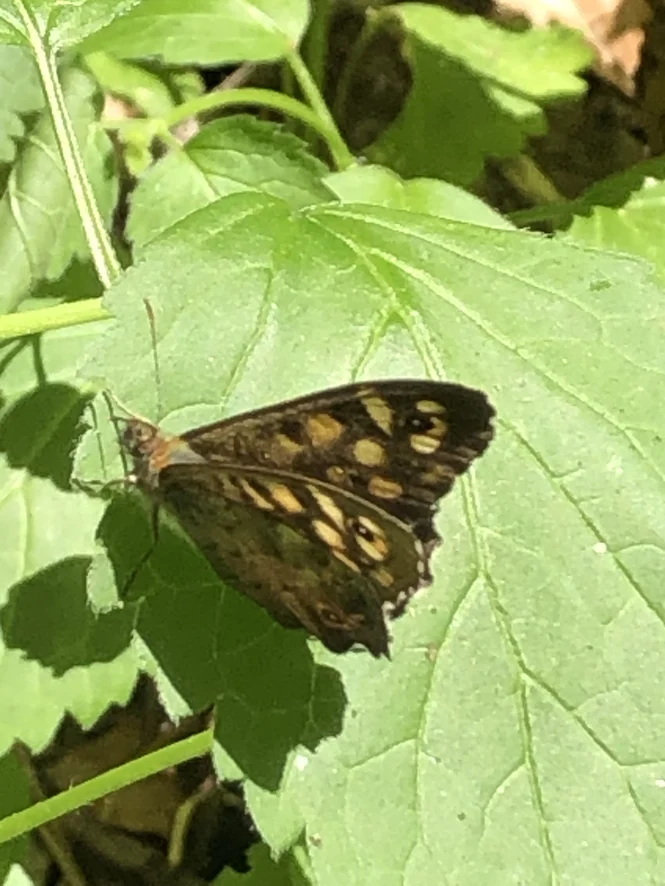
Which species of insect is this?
Pararge aegeria
